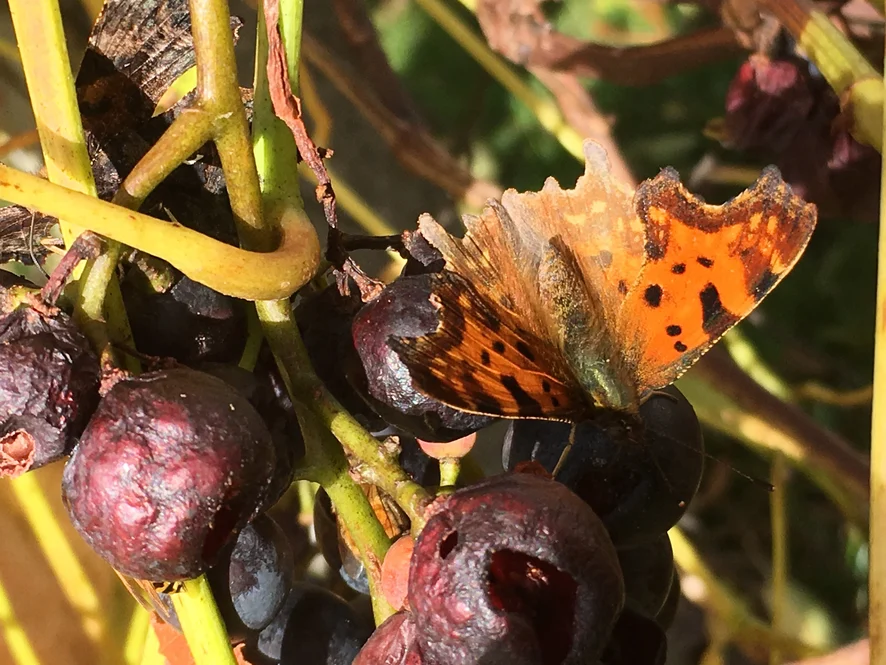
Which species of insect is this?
Polygonia c-album
